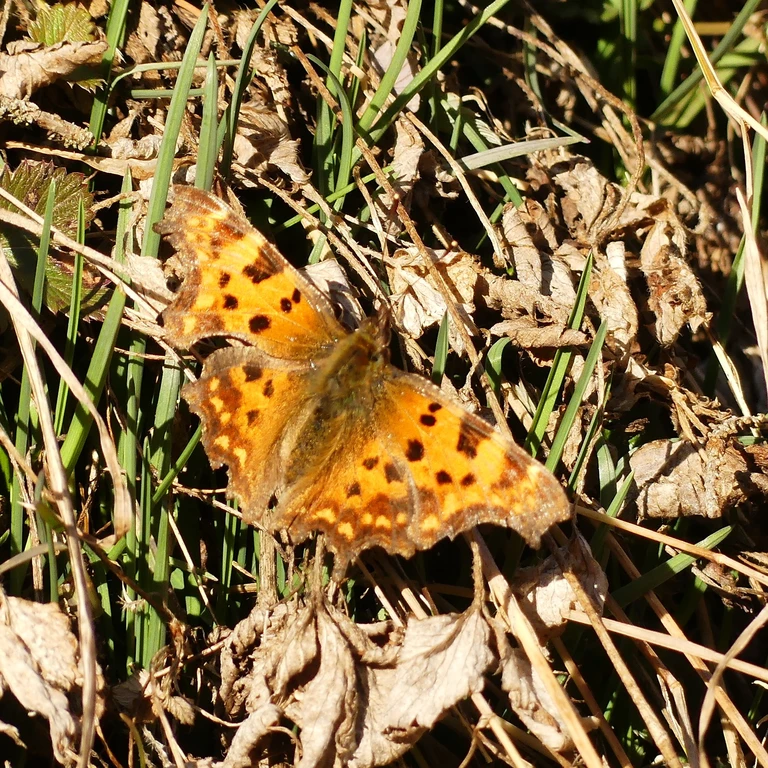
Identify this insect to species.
Polygonia c-album
